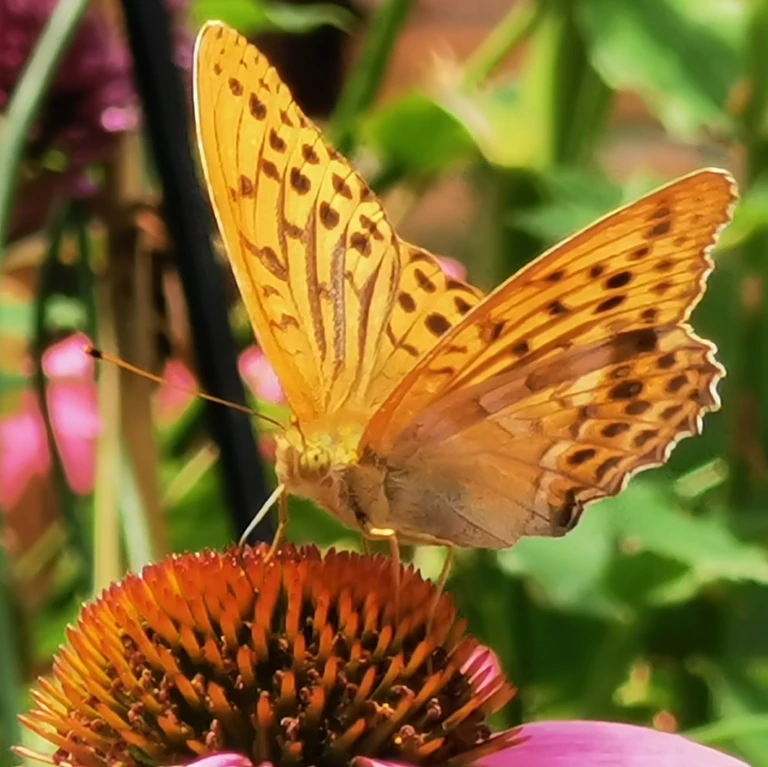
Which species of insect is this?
Argynnis paphia
